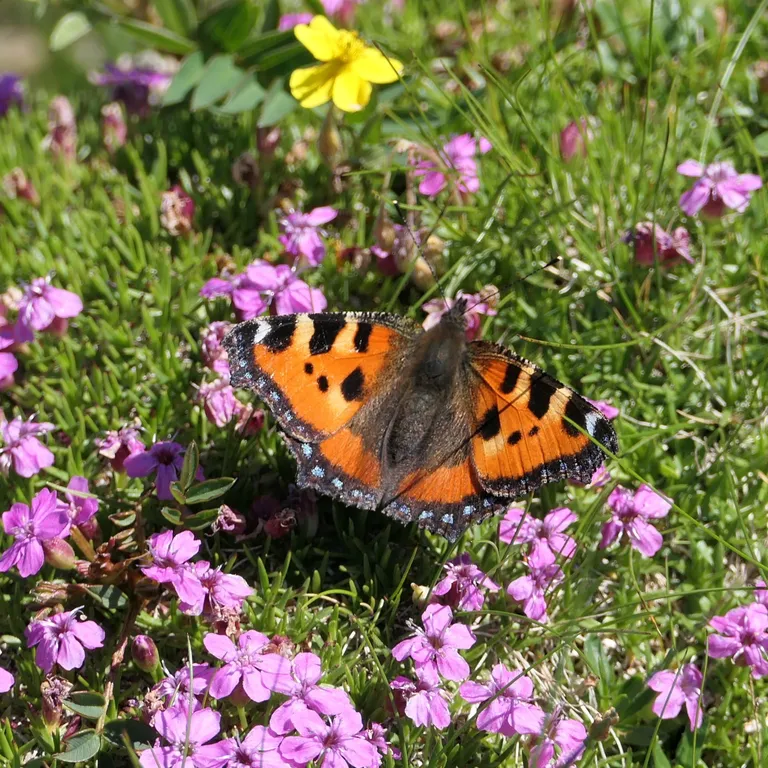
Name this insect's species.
Aglais urticae
